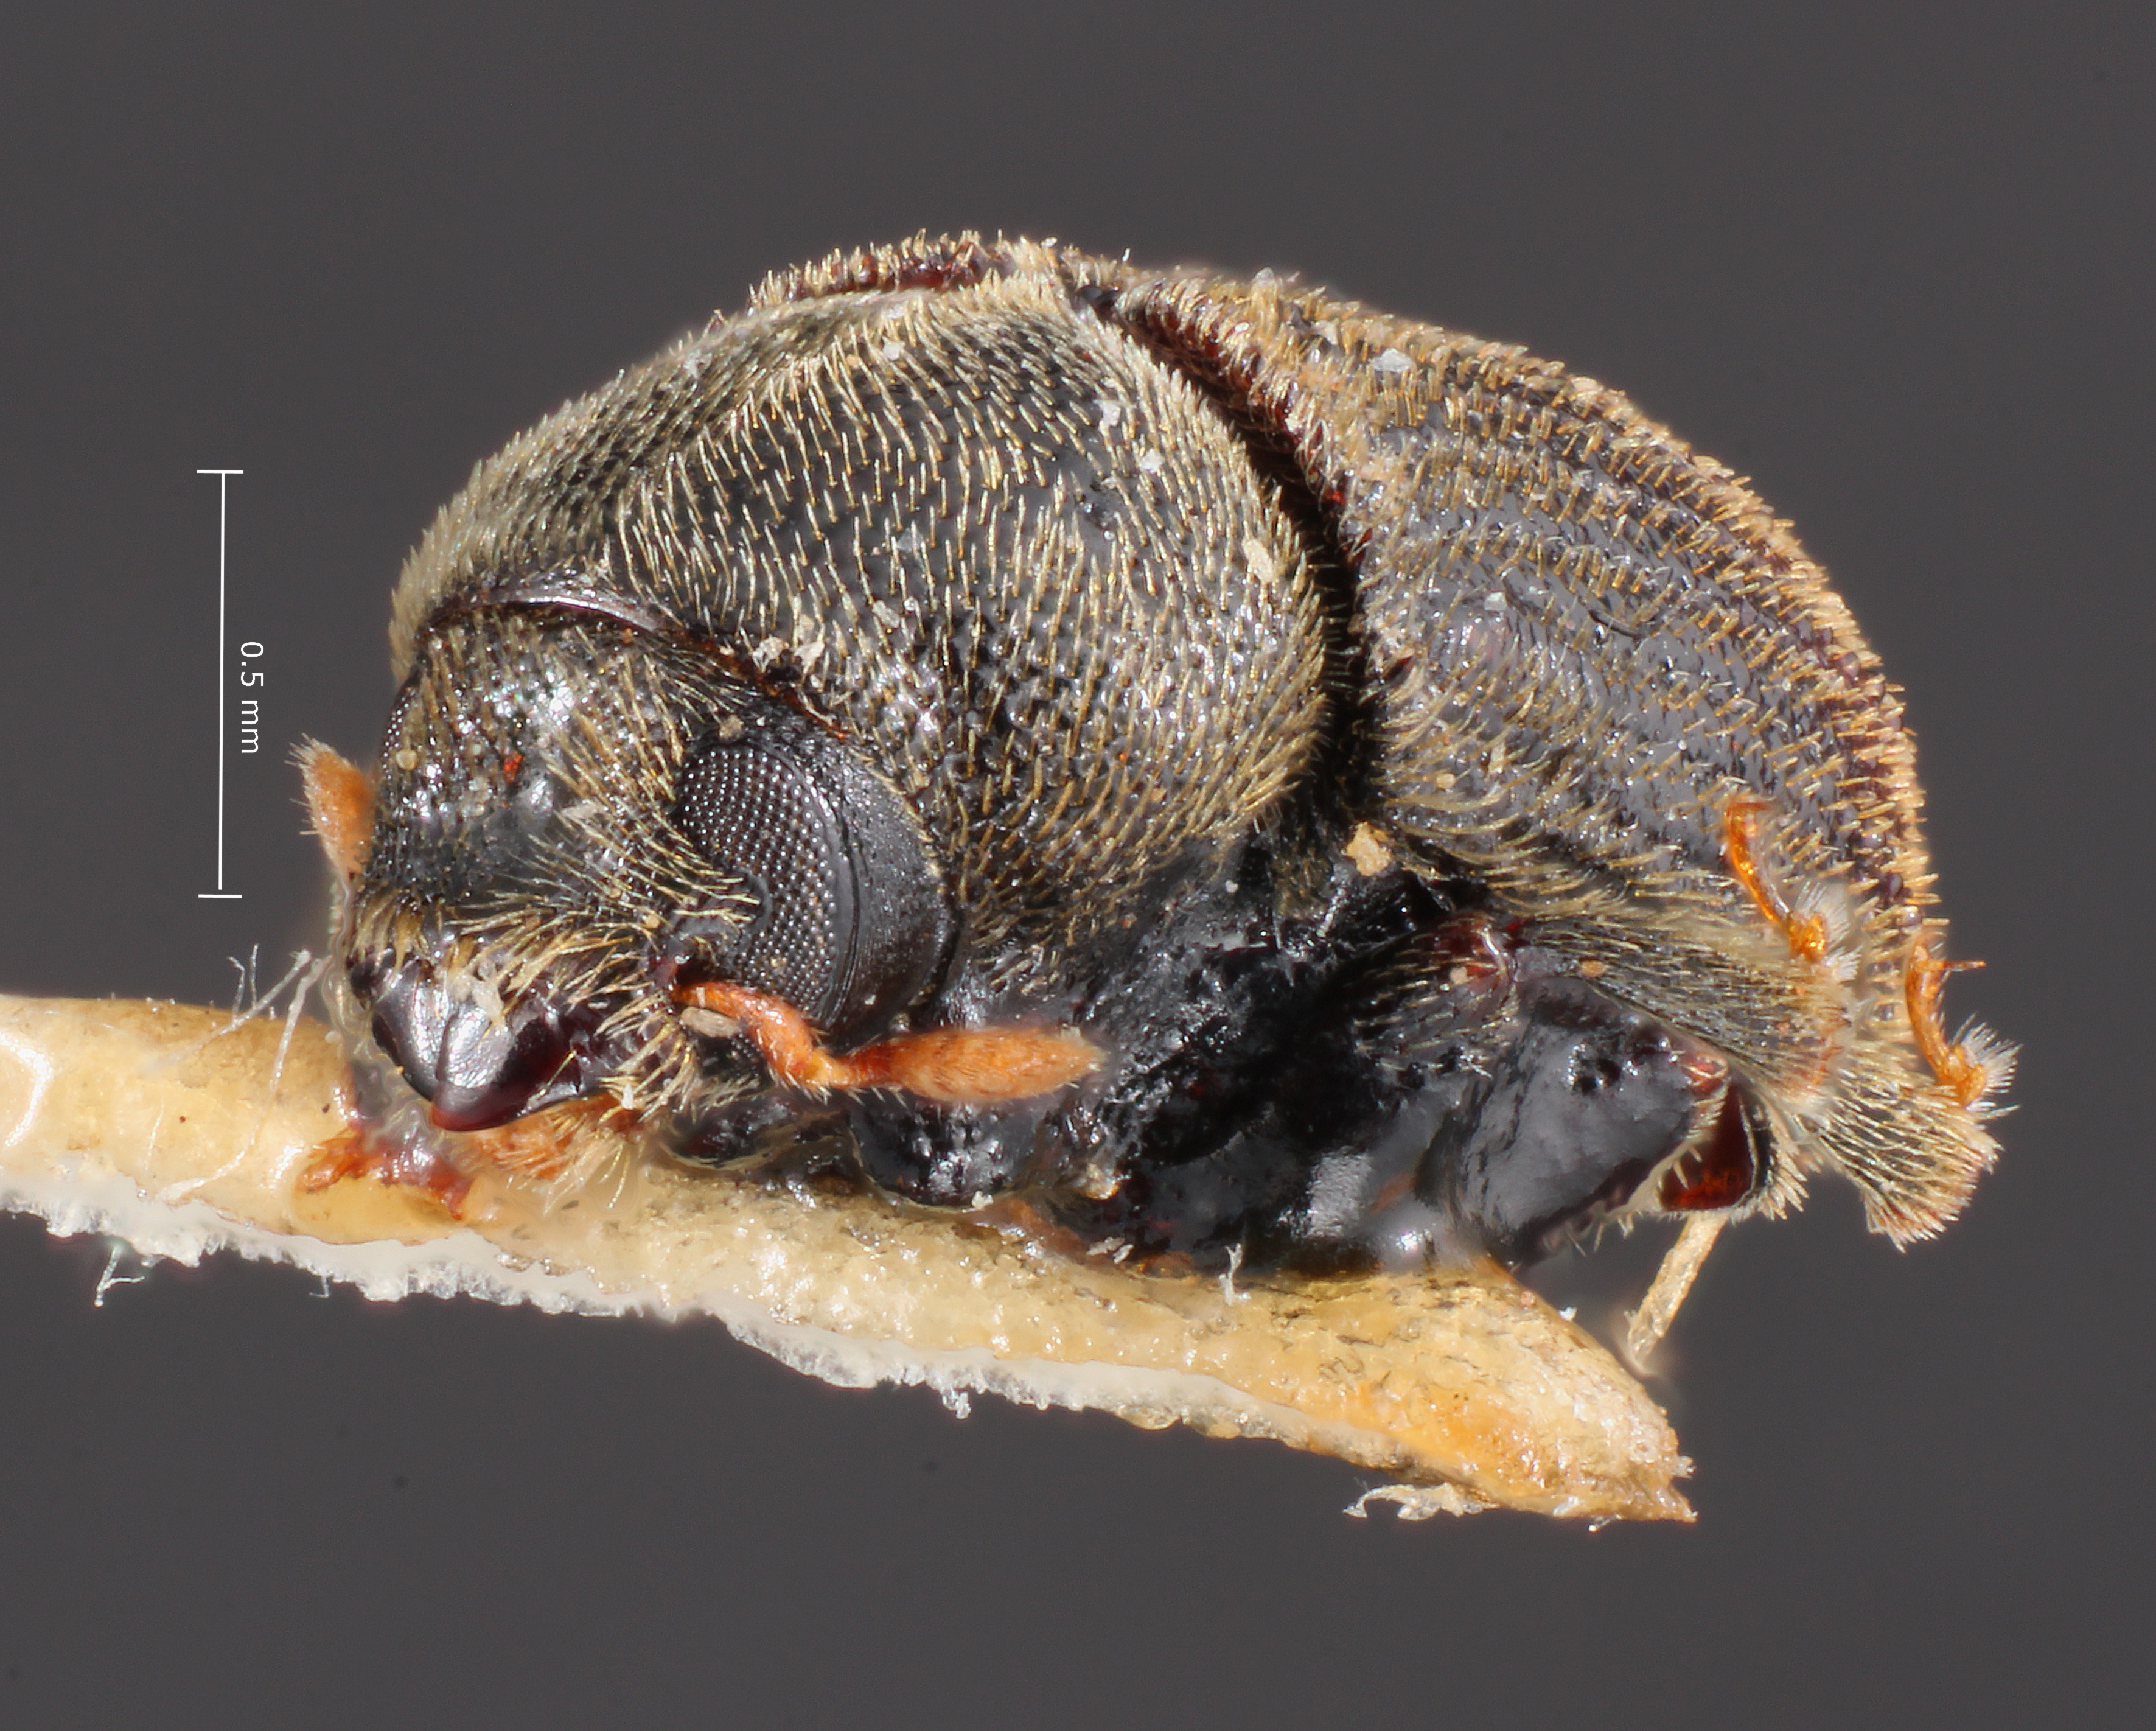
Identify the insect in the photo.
Phloeosinus keeni
